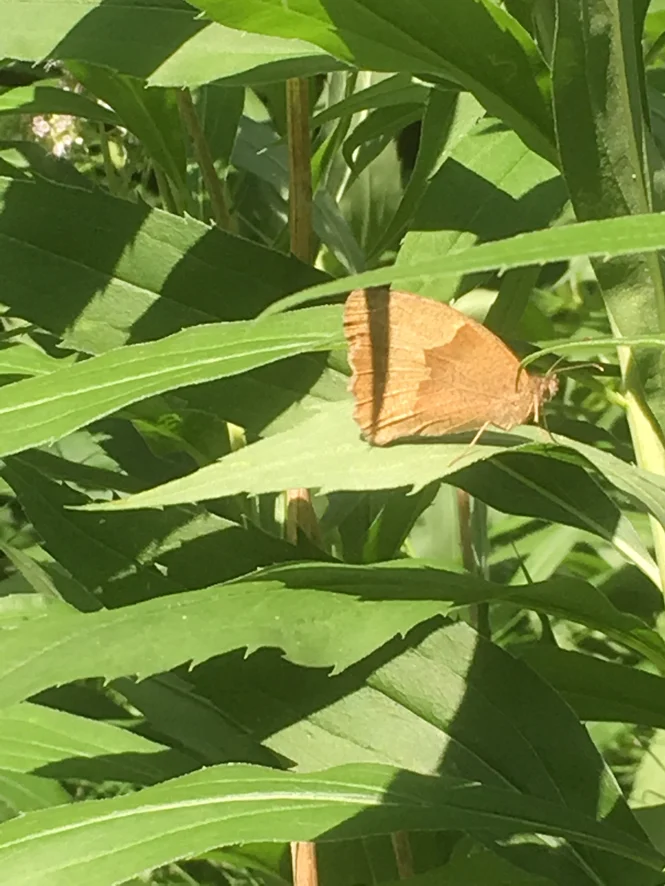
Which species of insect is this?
Maniola jurtina
